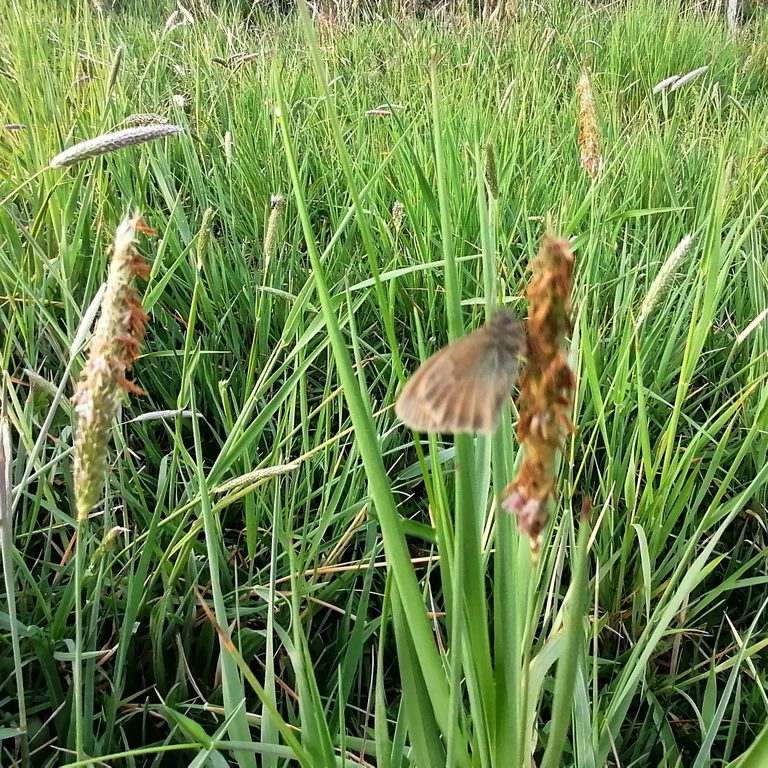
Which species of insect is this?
Coenonympha pamphilus
